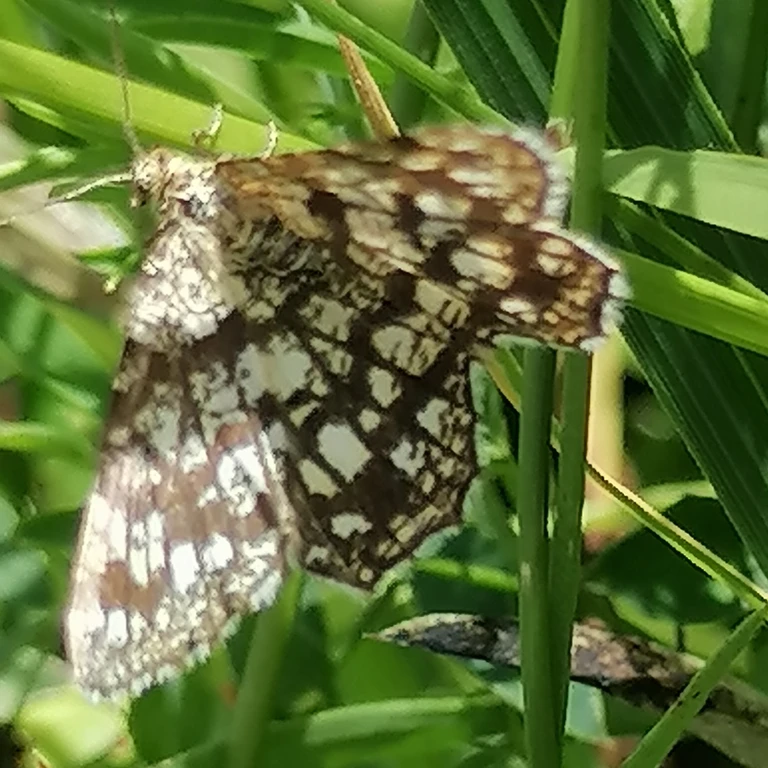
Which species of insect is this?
Chiasmia clathrata
